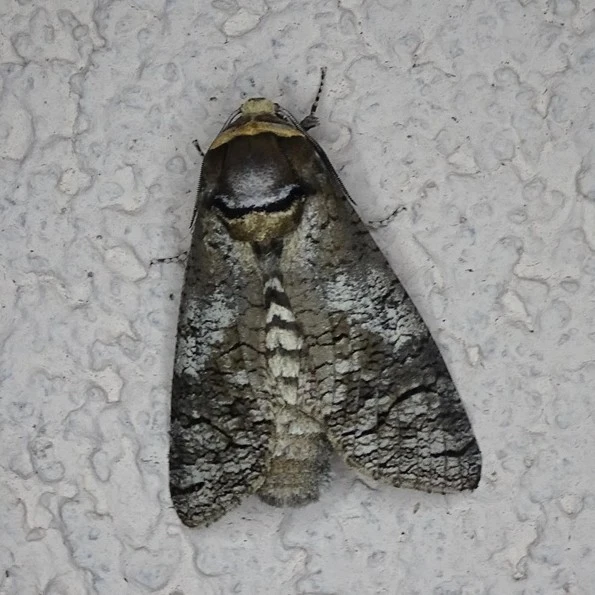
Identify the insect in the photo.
Cossus cossus
